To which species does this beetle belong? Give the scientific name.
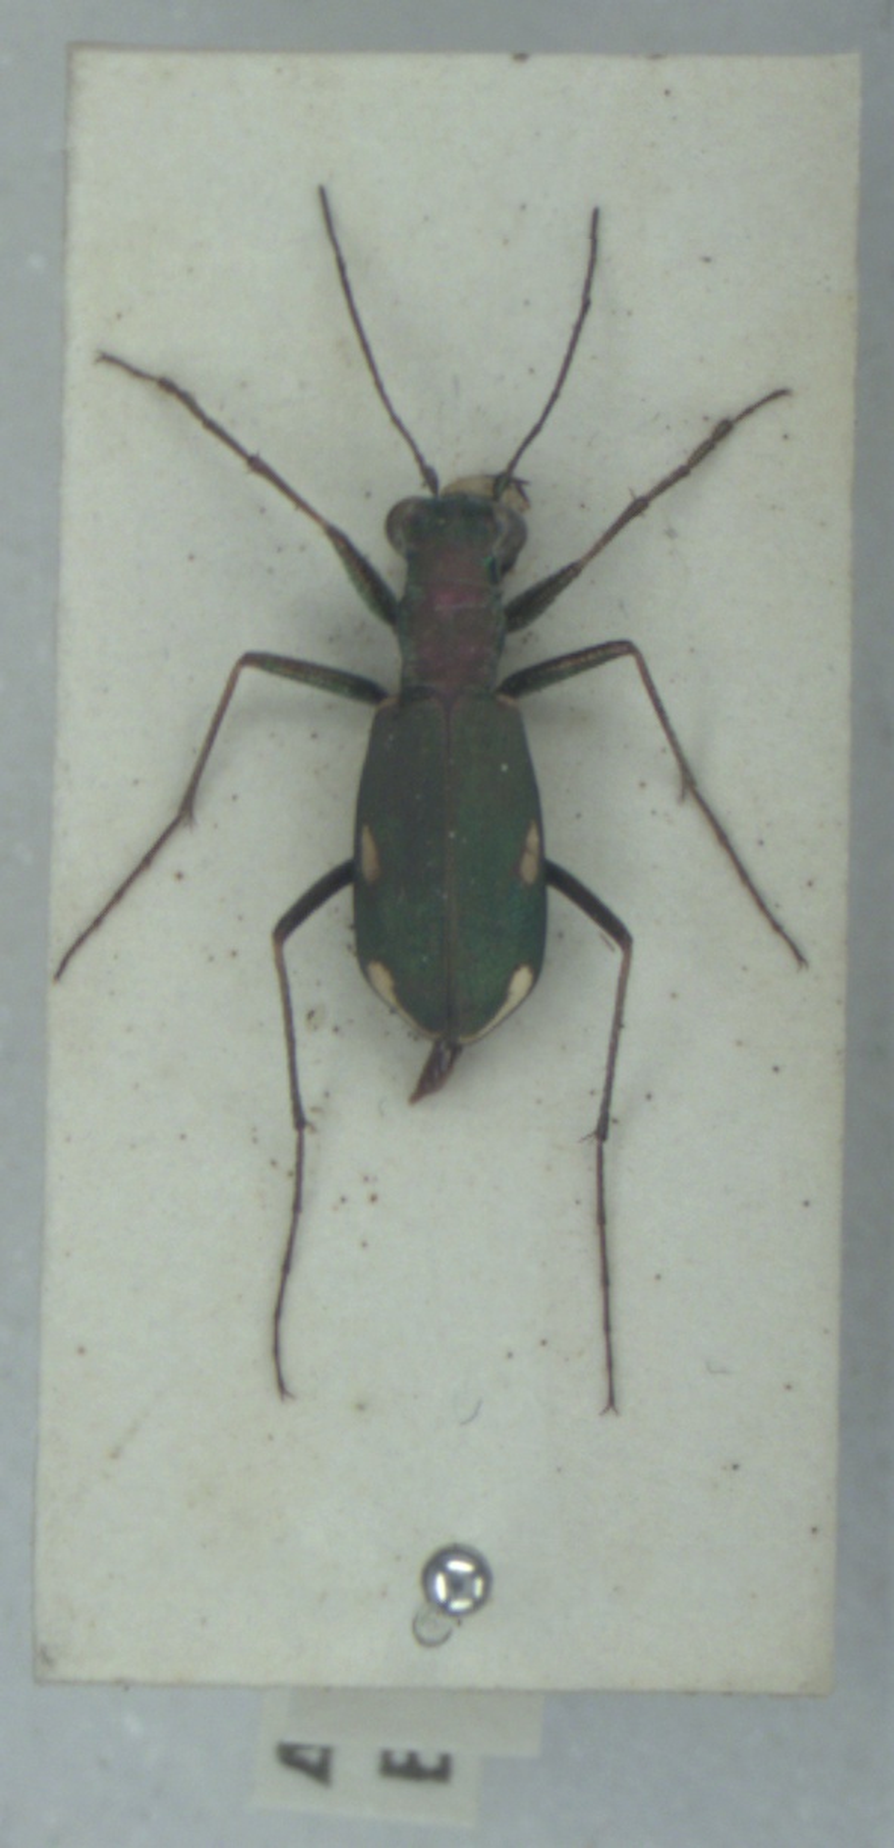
Cylindera germanica
